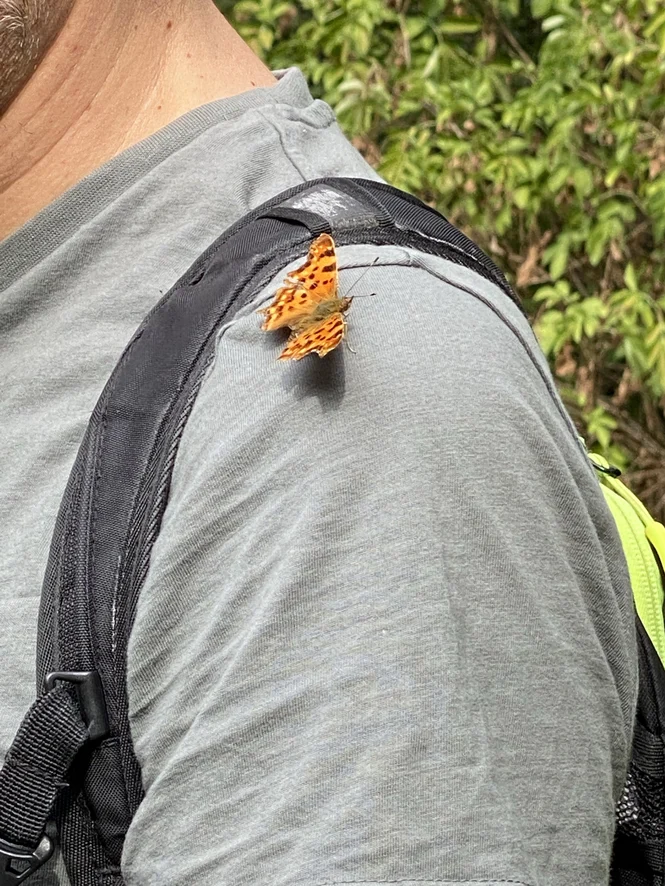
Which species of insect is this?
Polygonia c-album
